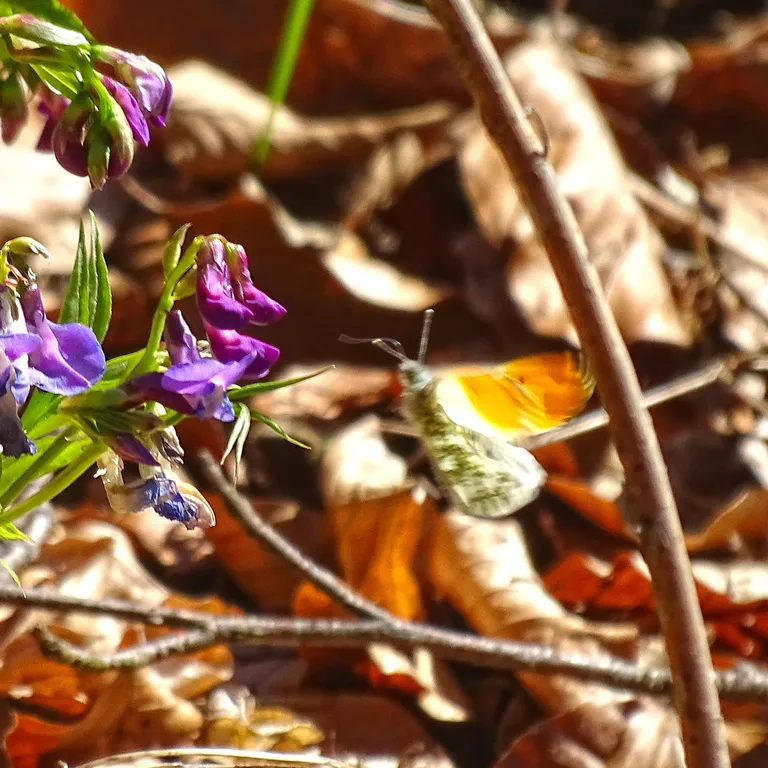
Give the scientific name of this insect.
Anthocharis cardamines
